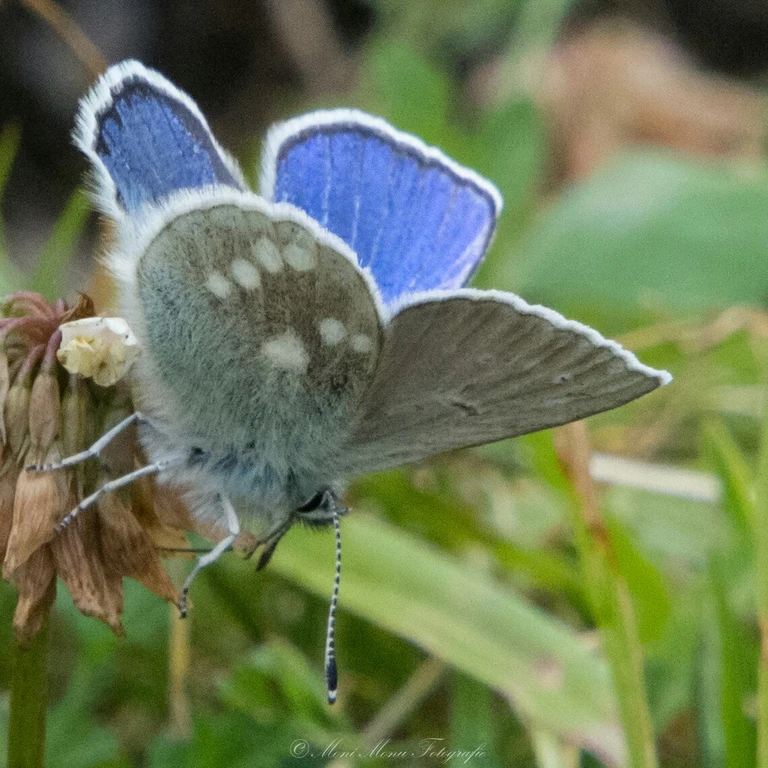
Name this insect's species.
Agriades orbitulus (also Albulina orbitulus)
